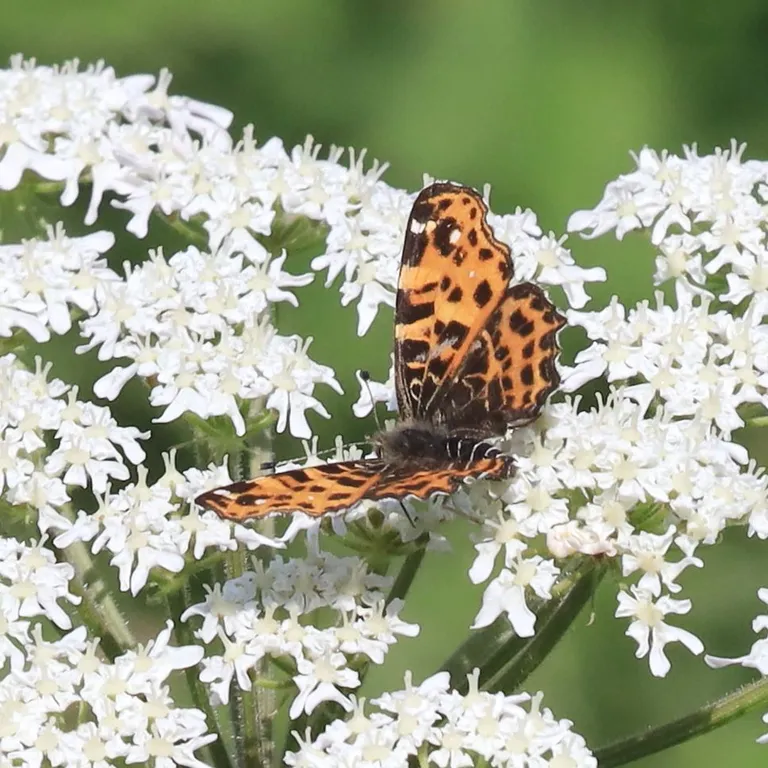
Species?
Araschnia levana
